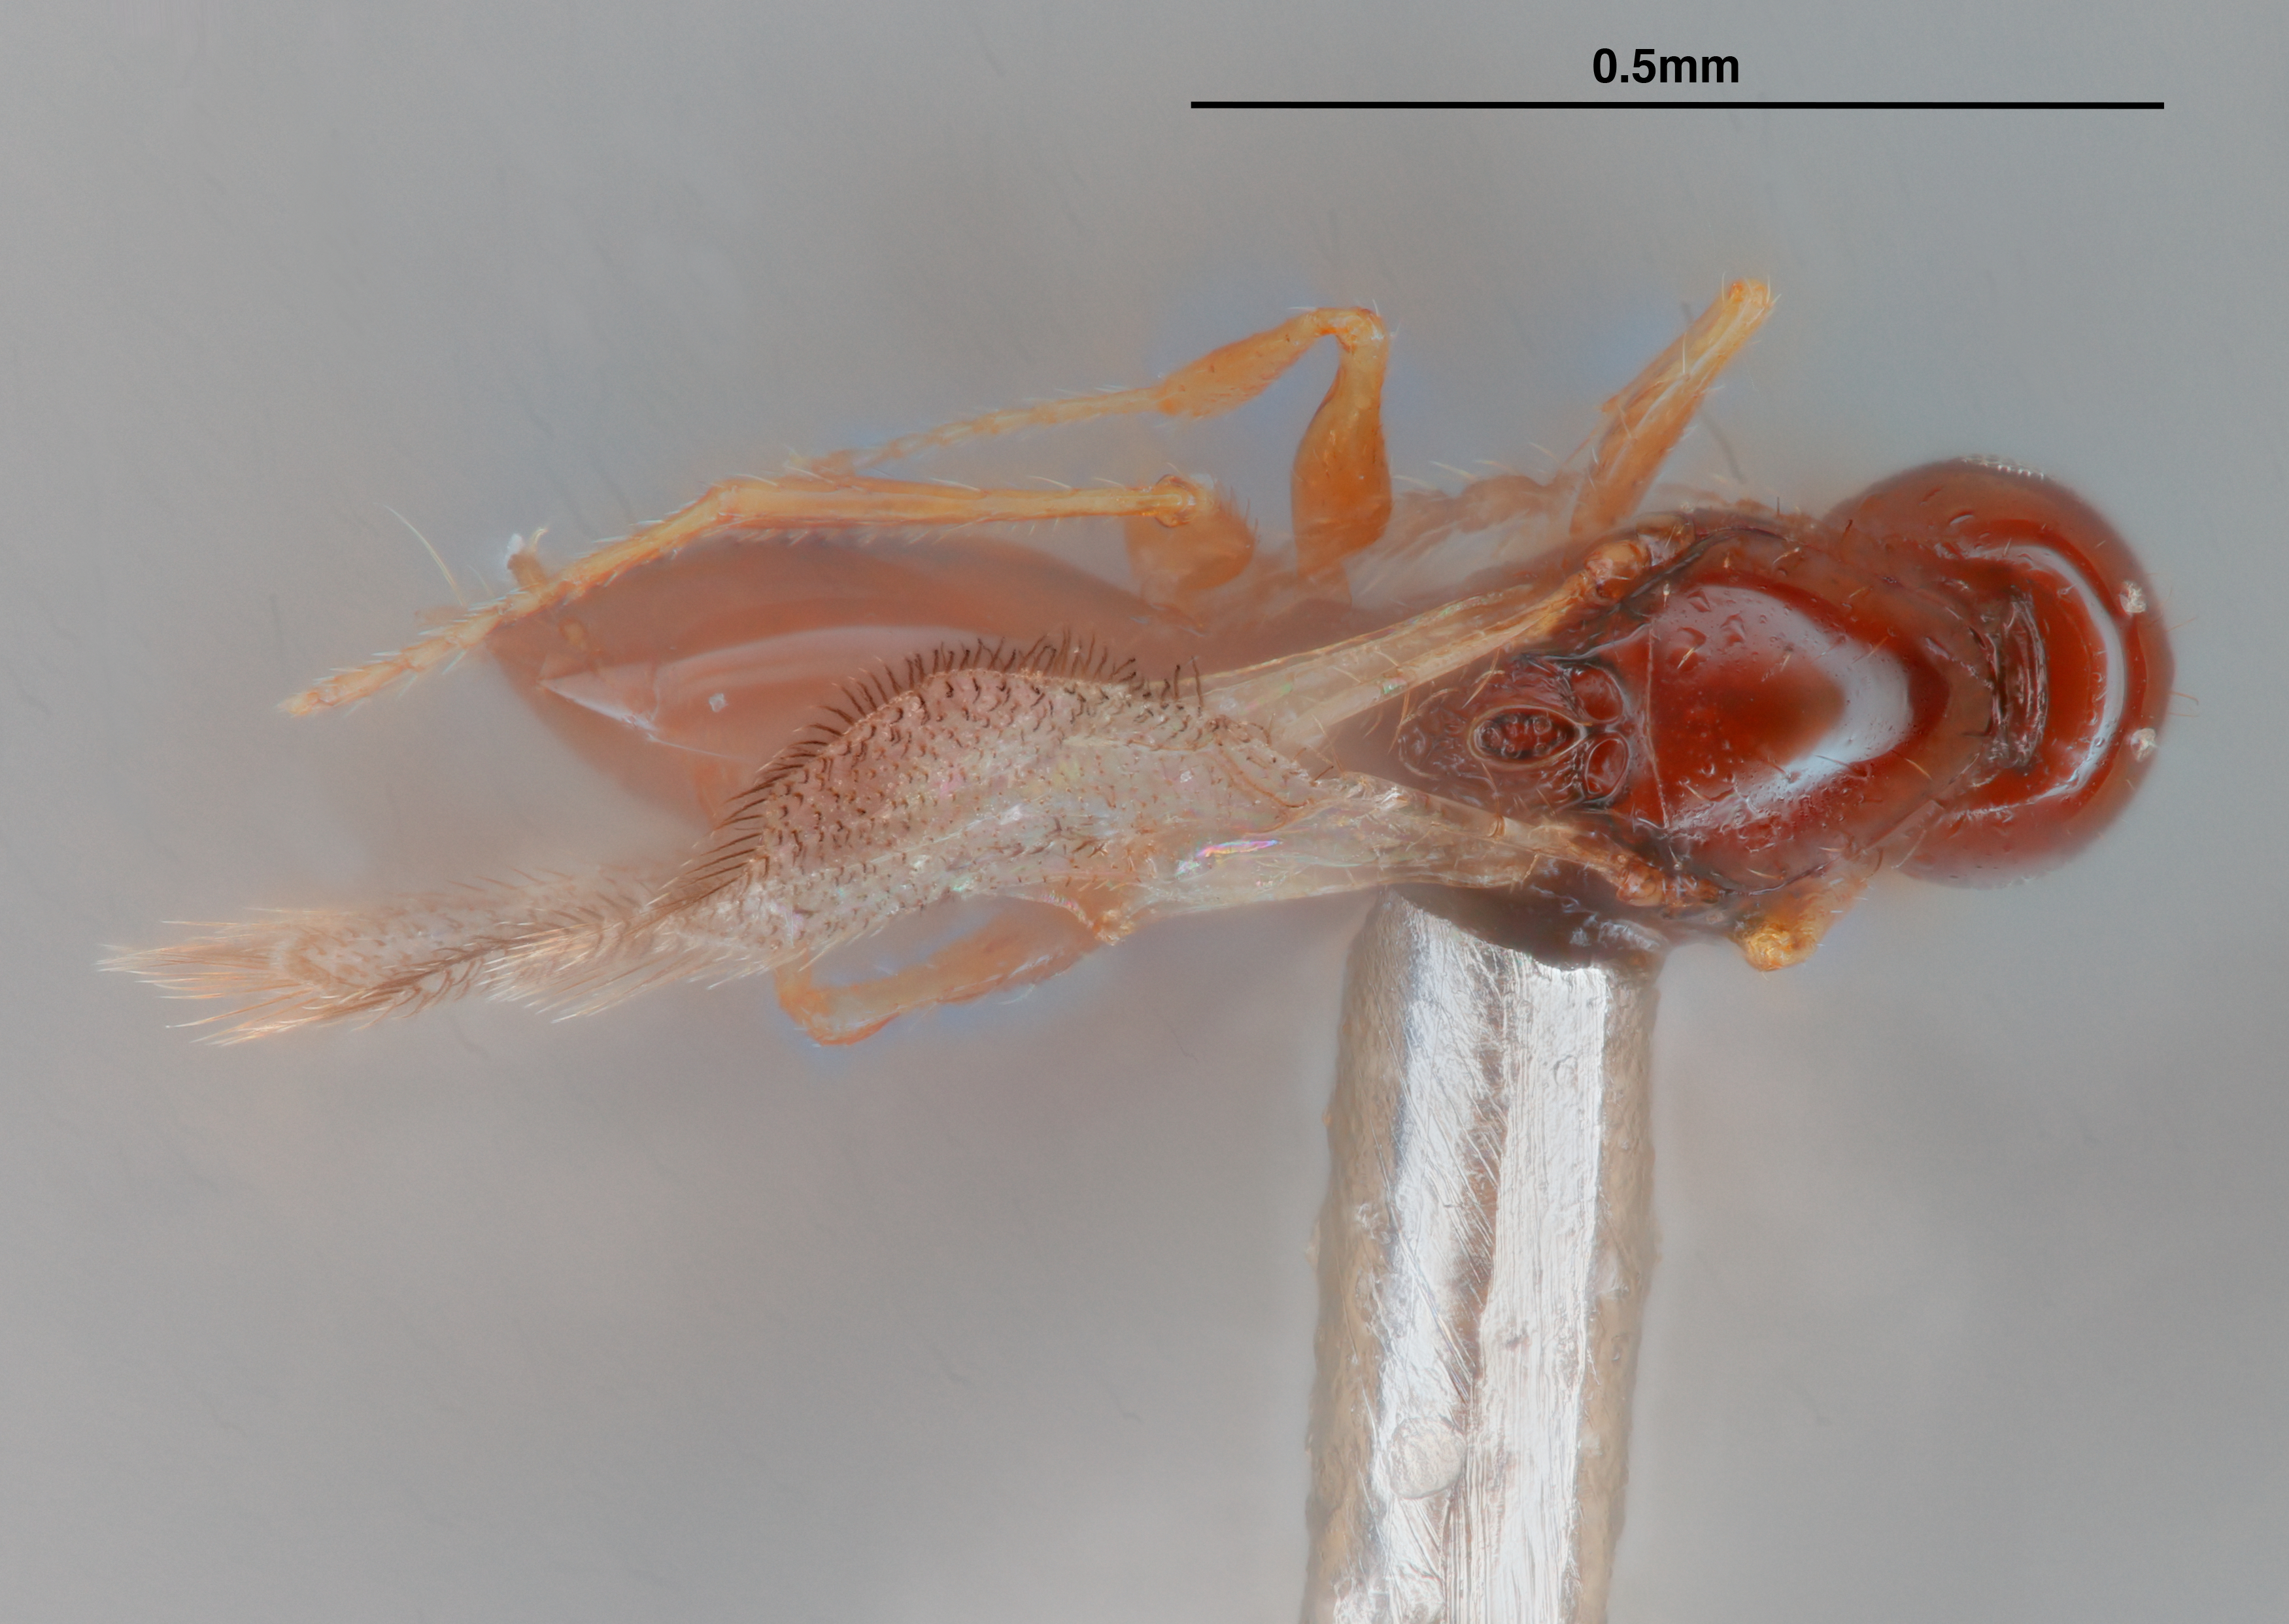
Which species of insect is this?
Garudella afrotropica
